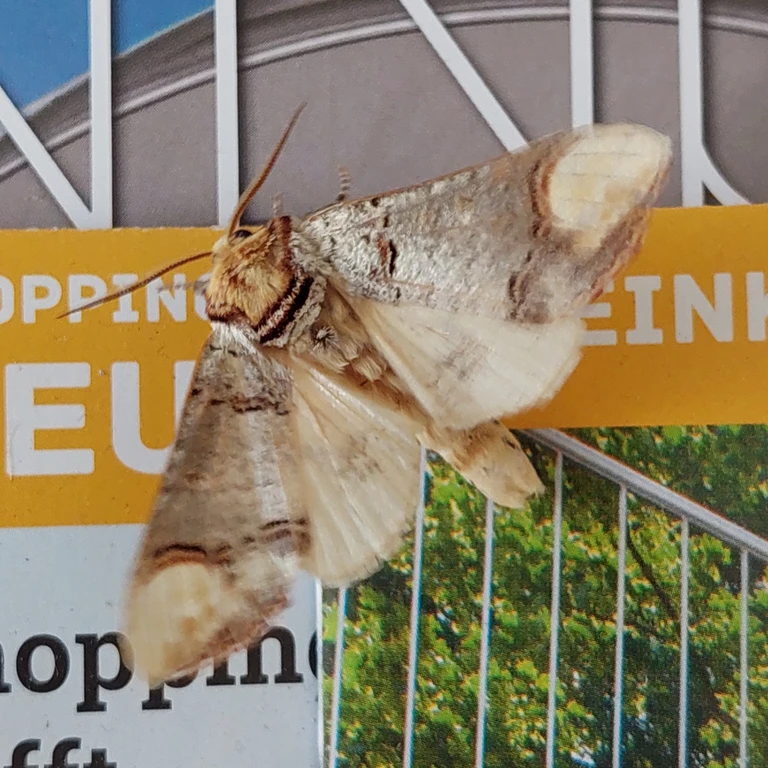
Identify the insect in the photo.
Phalera bucephala
